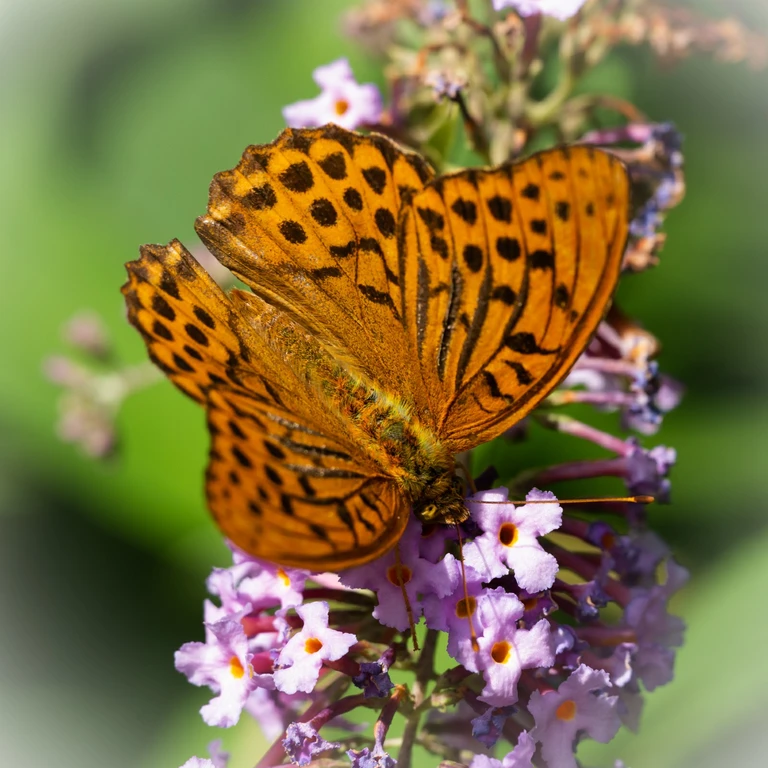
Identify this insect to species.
Argynnis paphia
